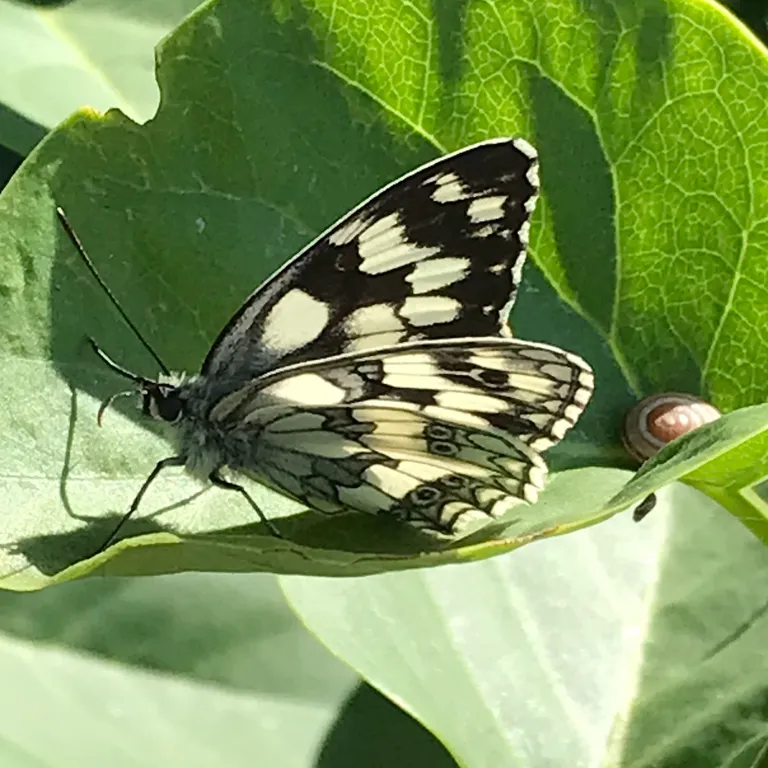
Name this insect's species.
Melanargia galathea
